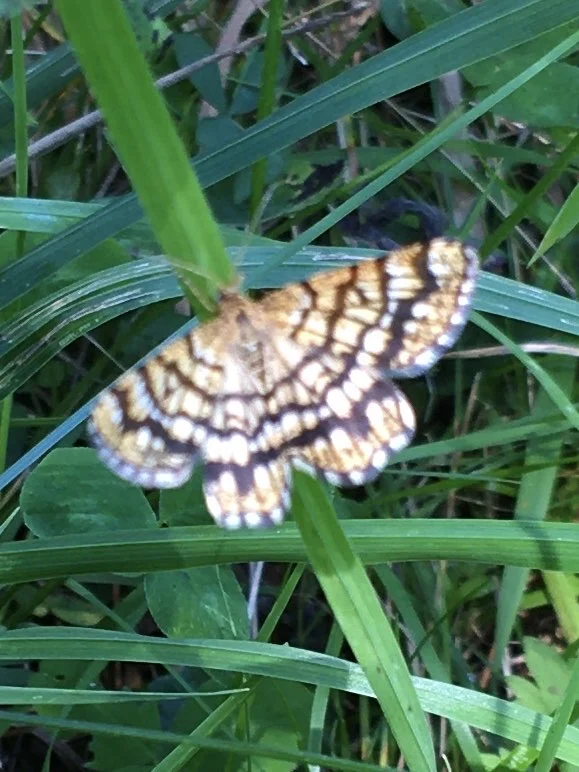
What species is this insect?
Chiasmia clathrata
